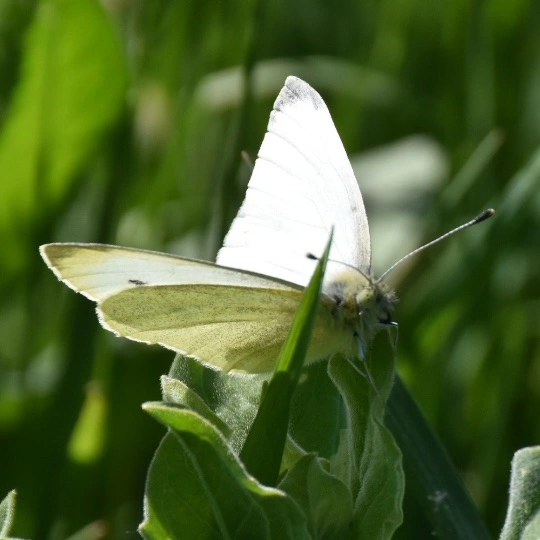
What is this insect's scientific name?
Pieris rapae
